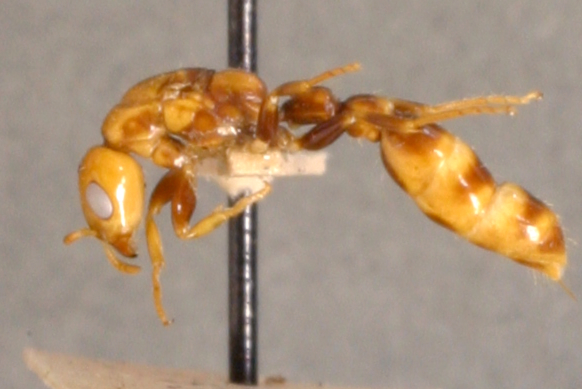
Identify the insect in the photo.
Pseudomyrma damnosa
